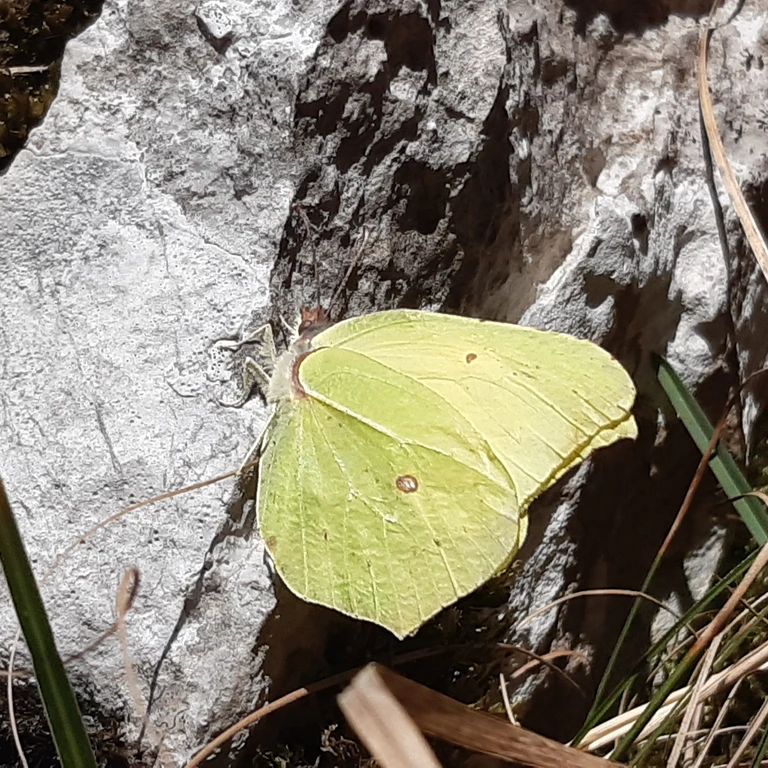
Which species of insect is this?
Gonepteryx rhamni
